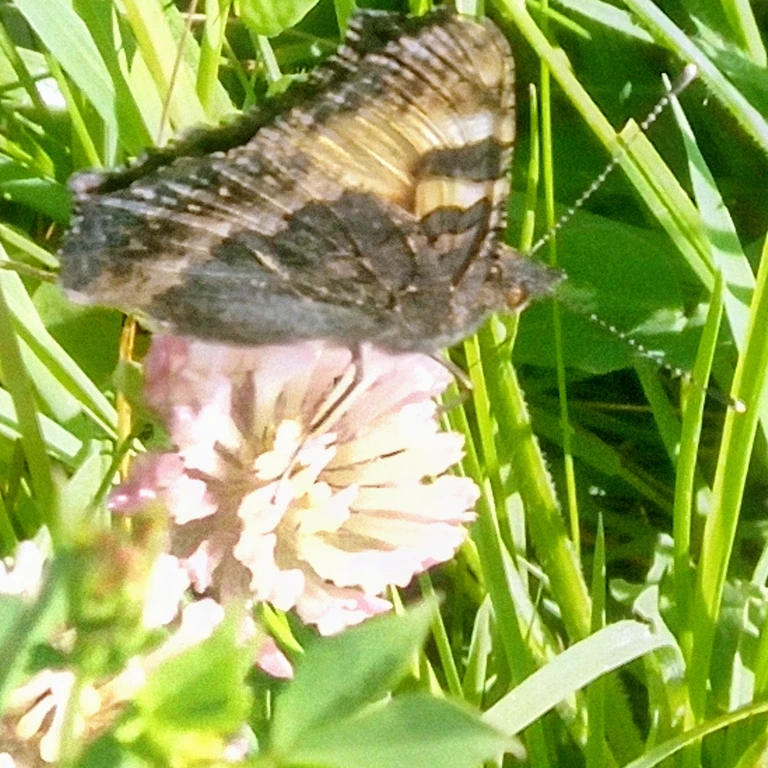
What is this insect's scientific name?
Aglais urticae
